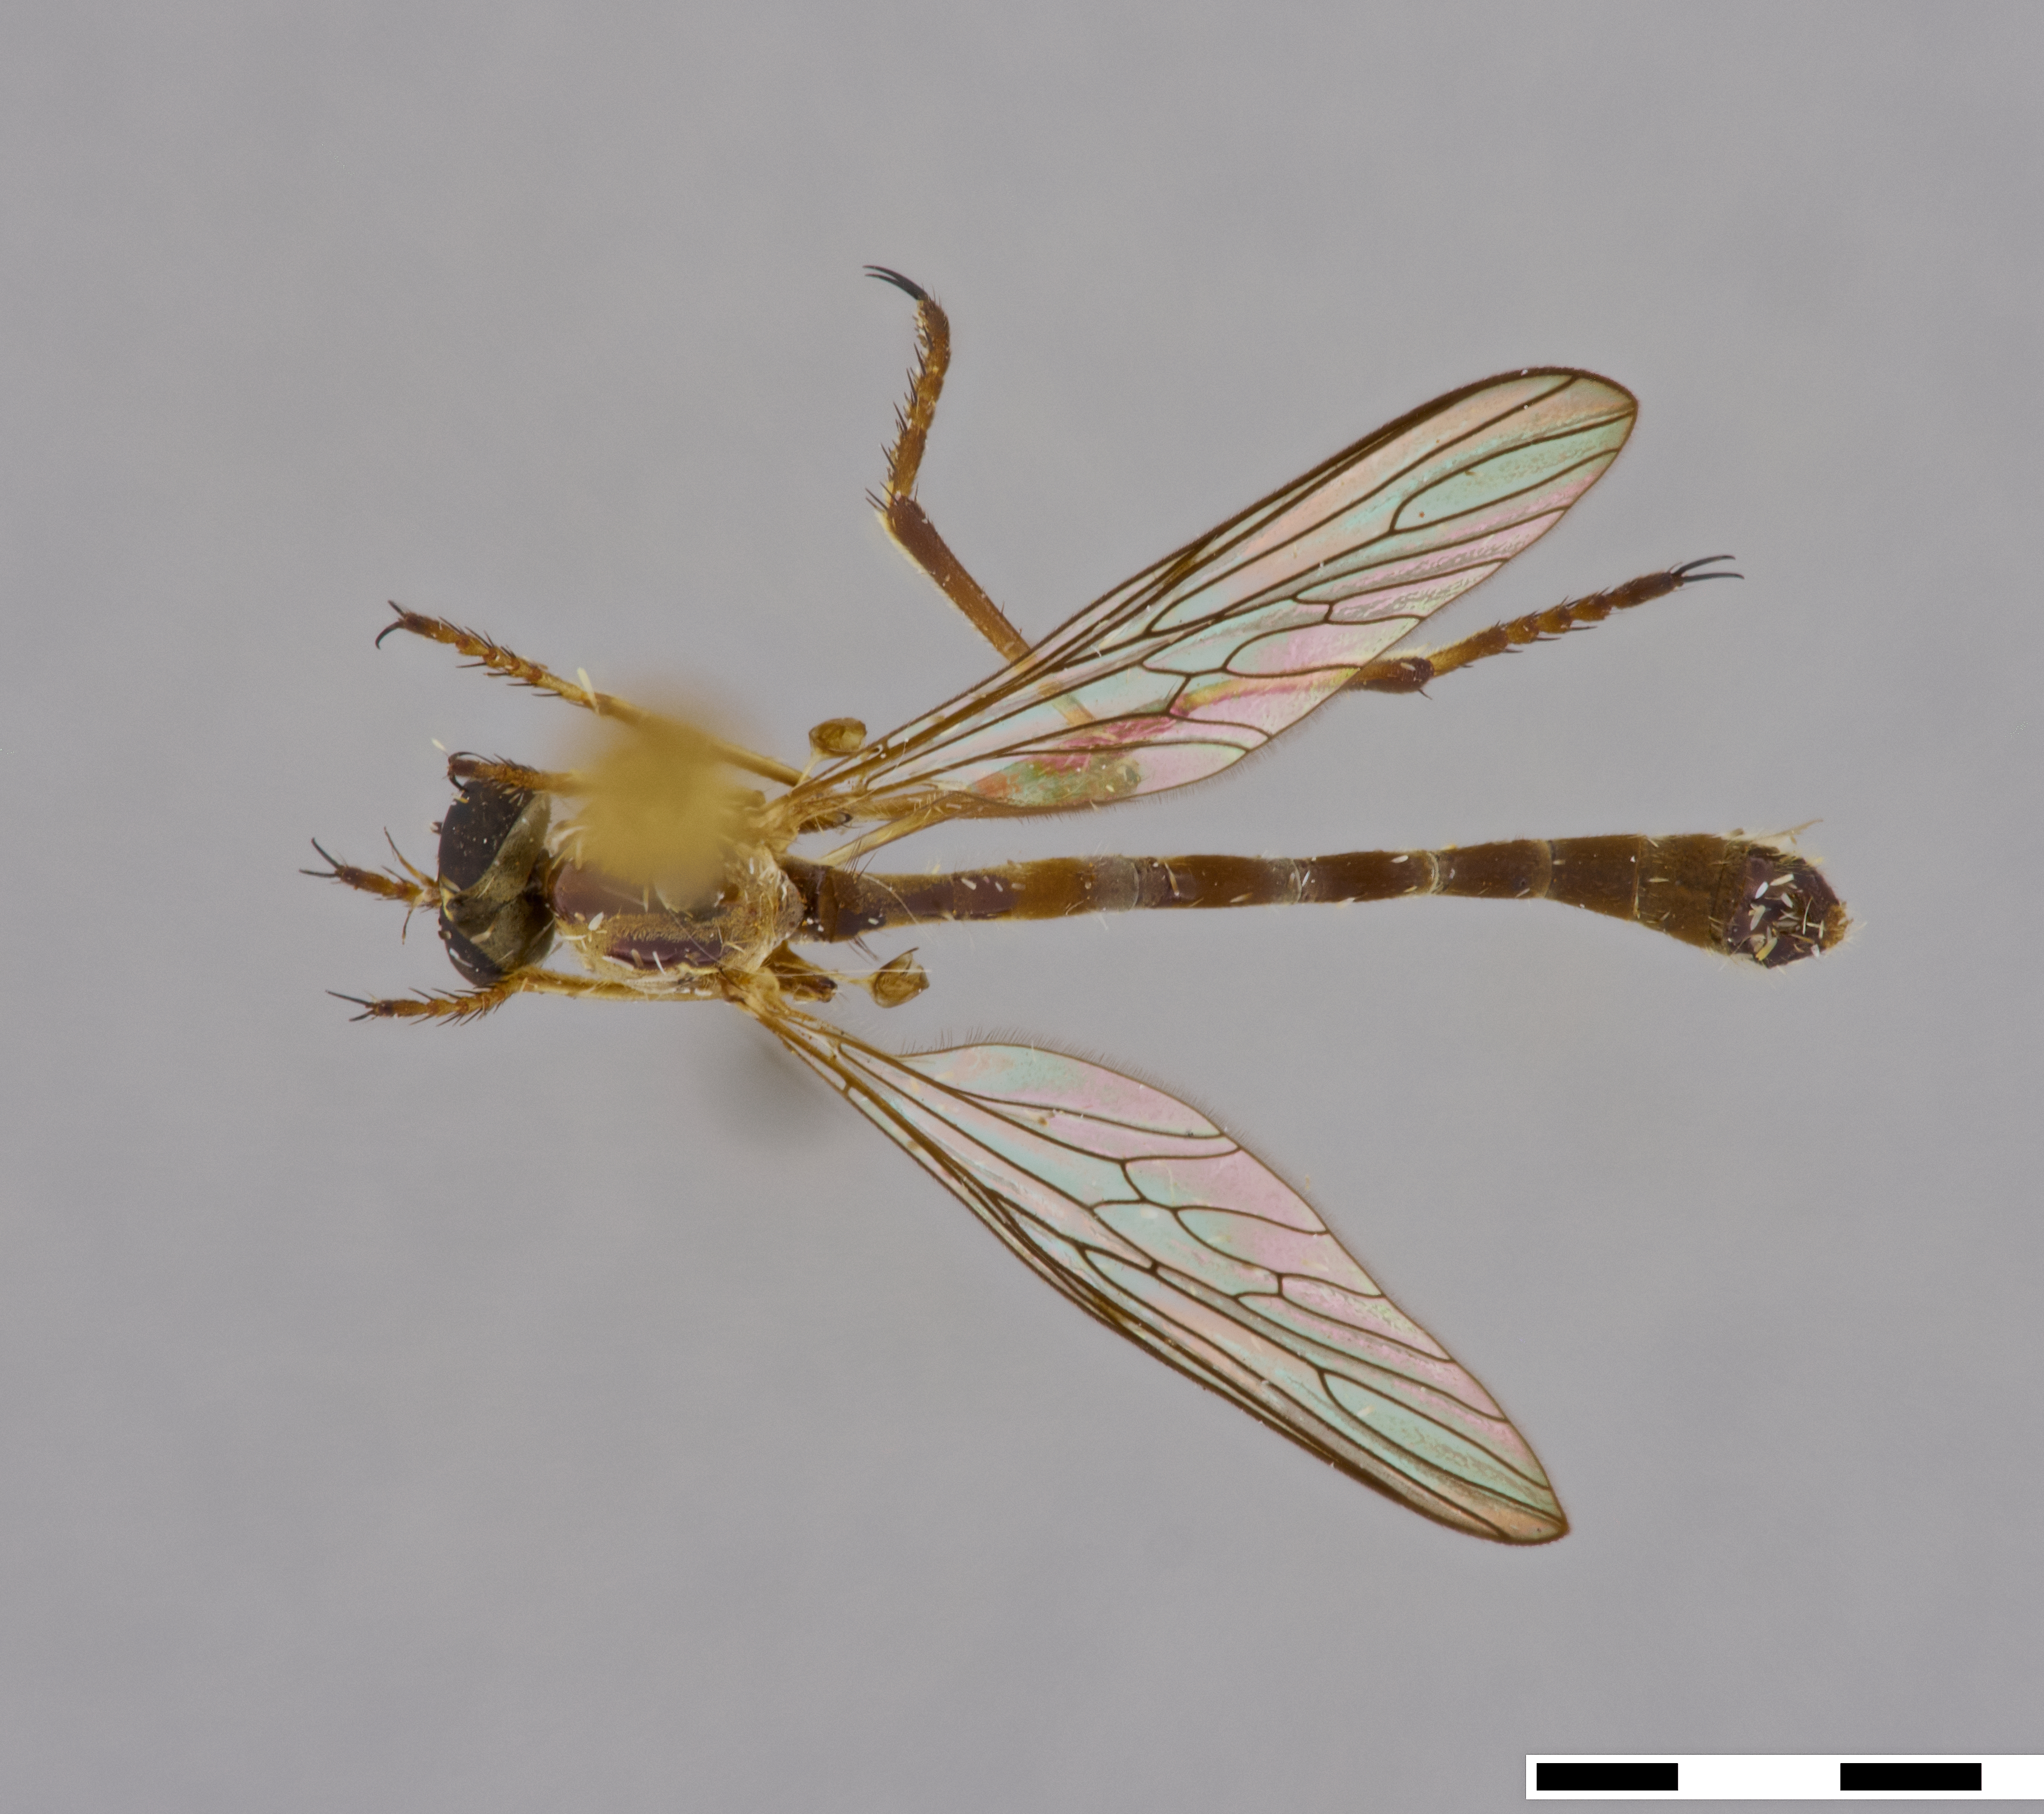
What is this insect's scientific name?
Euscelidia lucioides
